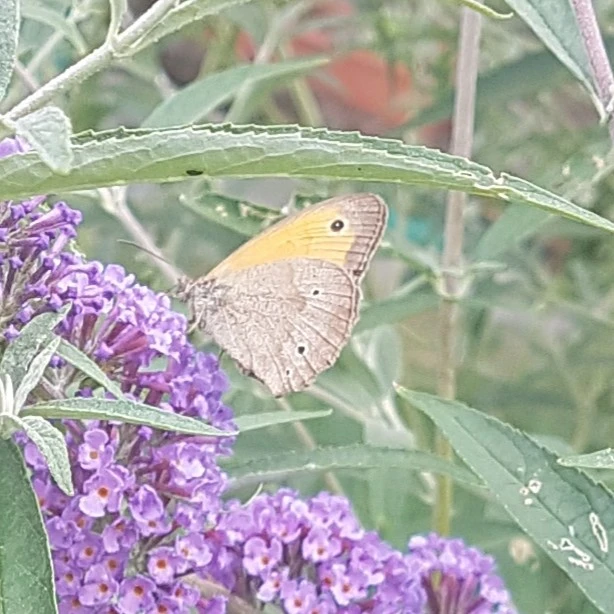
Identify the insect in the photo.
Maniola jurtina
